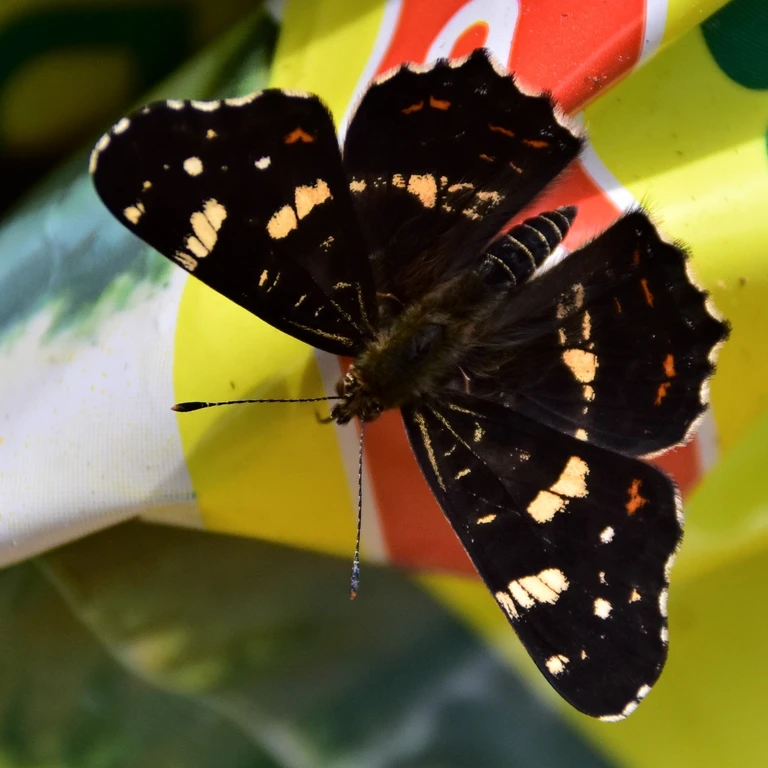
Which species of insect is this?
Araschnia levana
